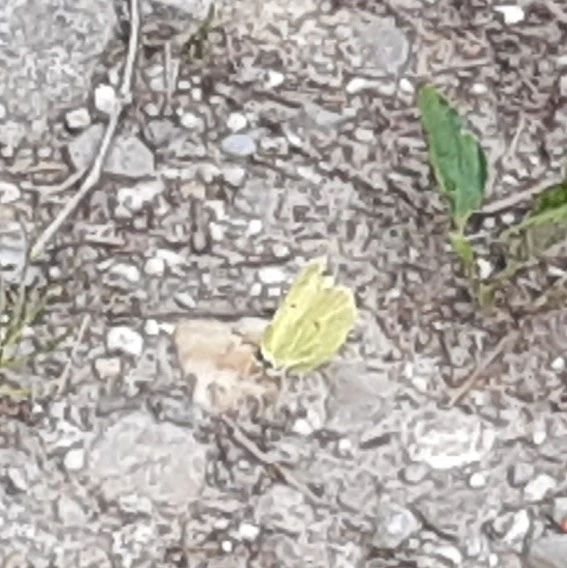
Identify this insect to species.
Gonepteryx rhamni
